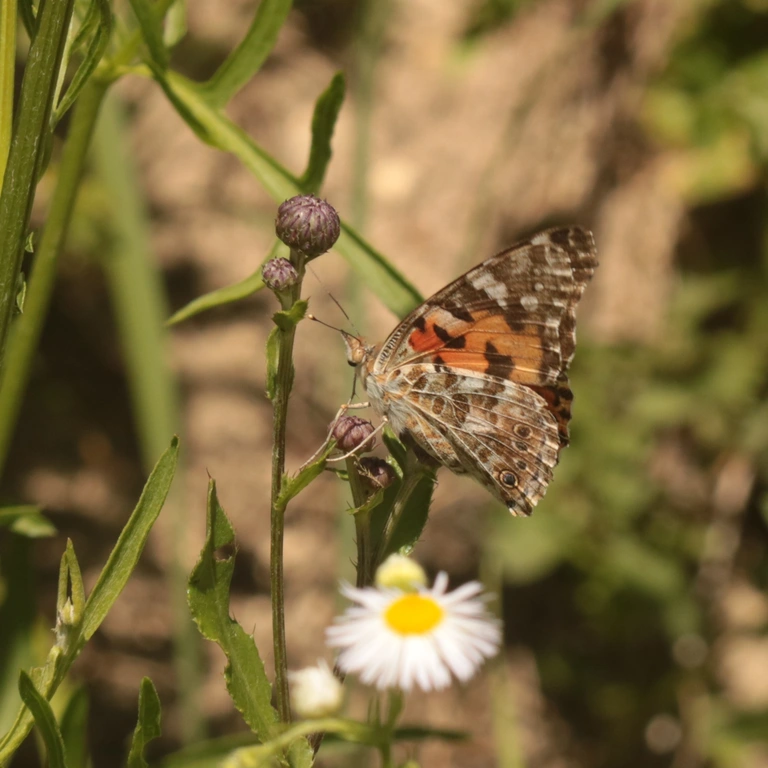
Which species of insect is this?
Vanessa cardui
